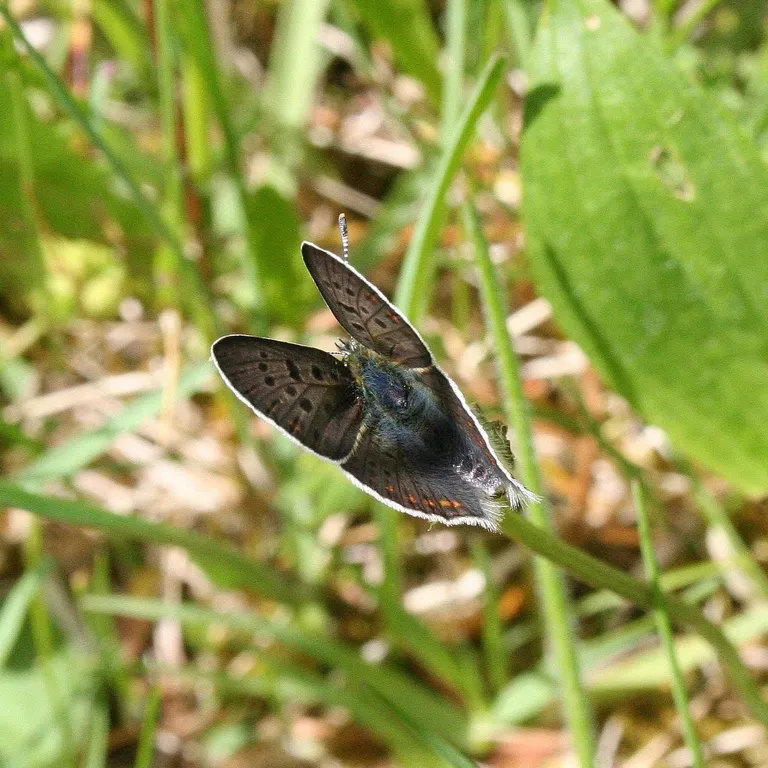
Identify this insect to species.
Lycaena tityrus (also Loweia tityrus)
